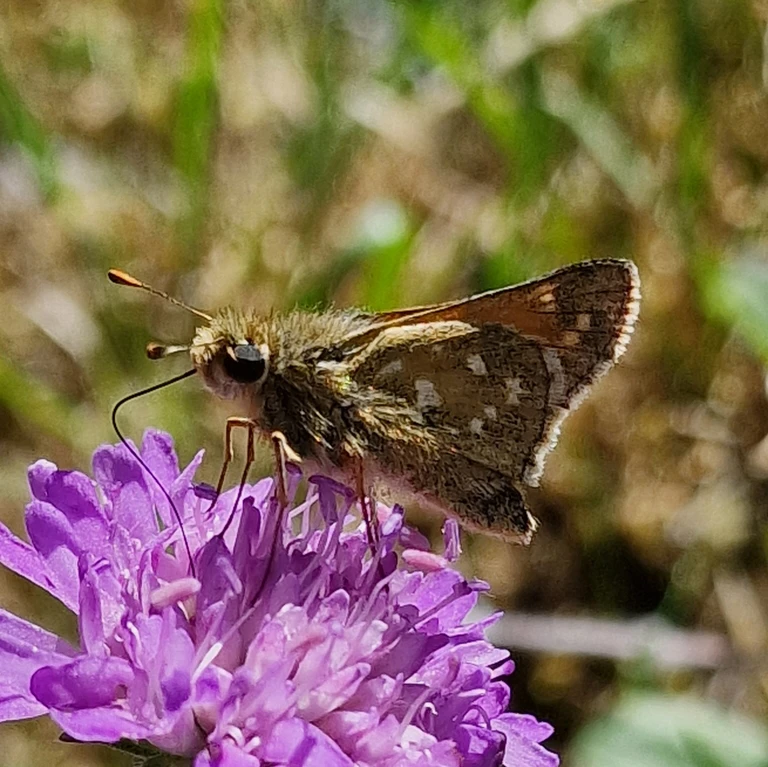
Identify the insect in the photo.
Hesperia comma
